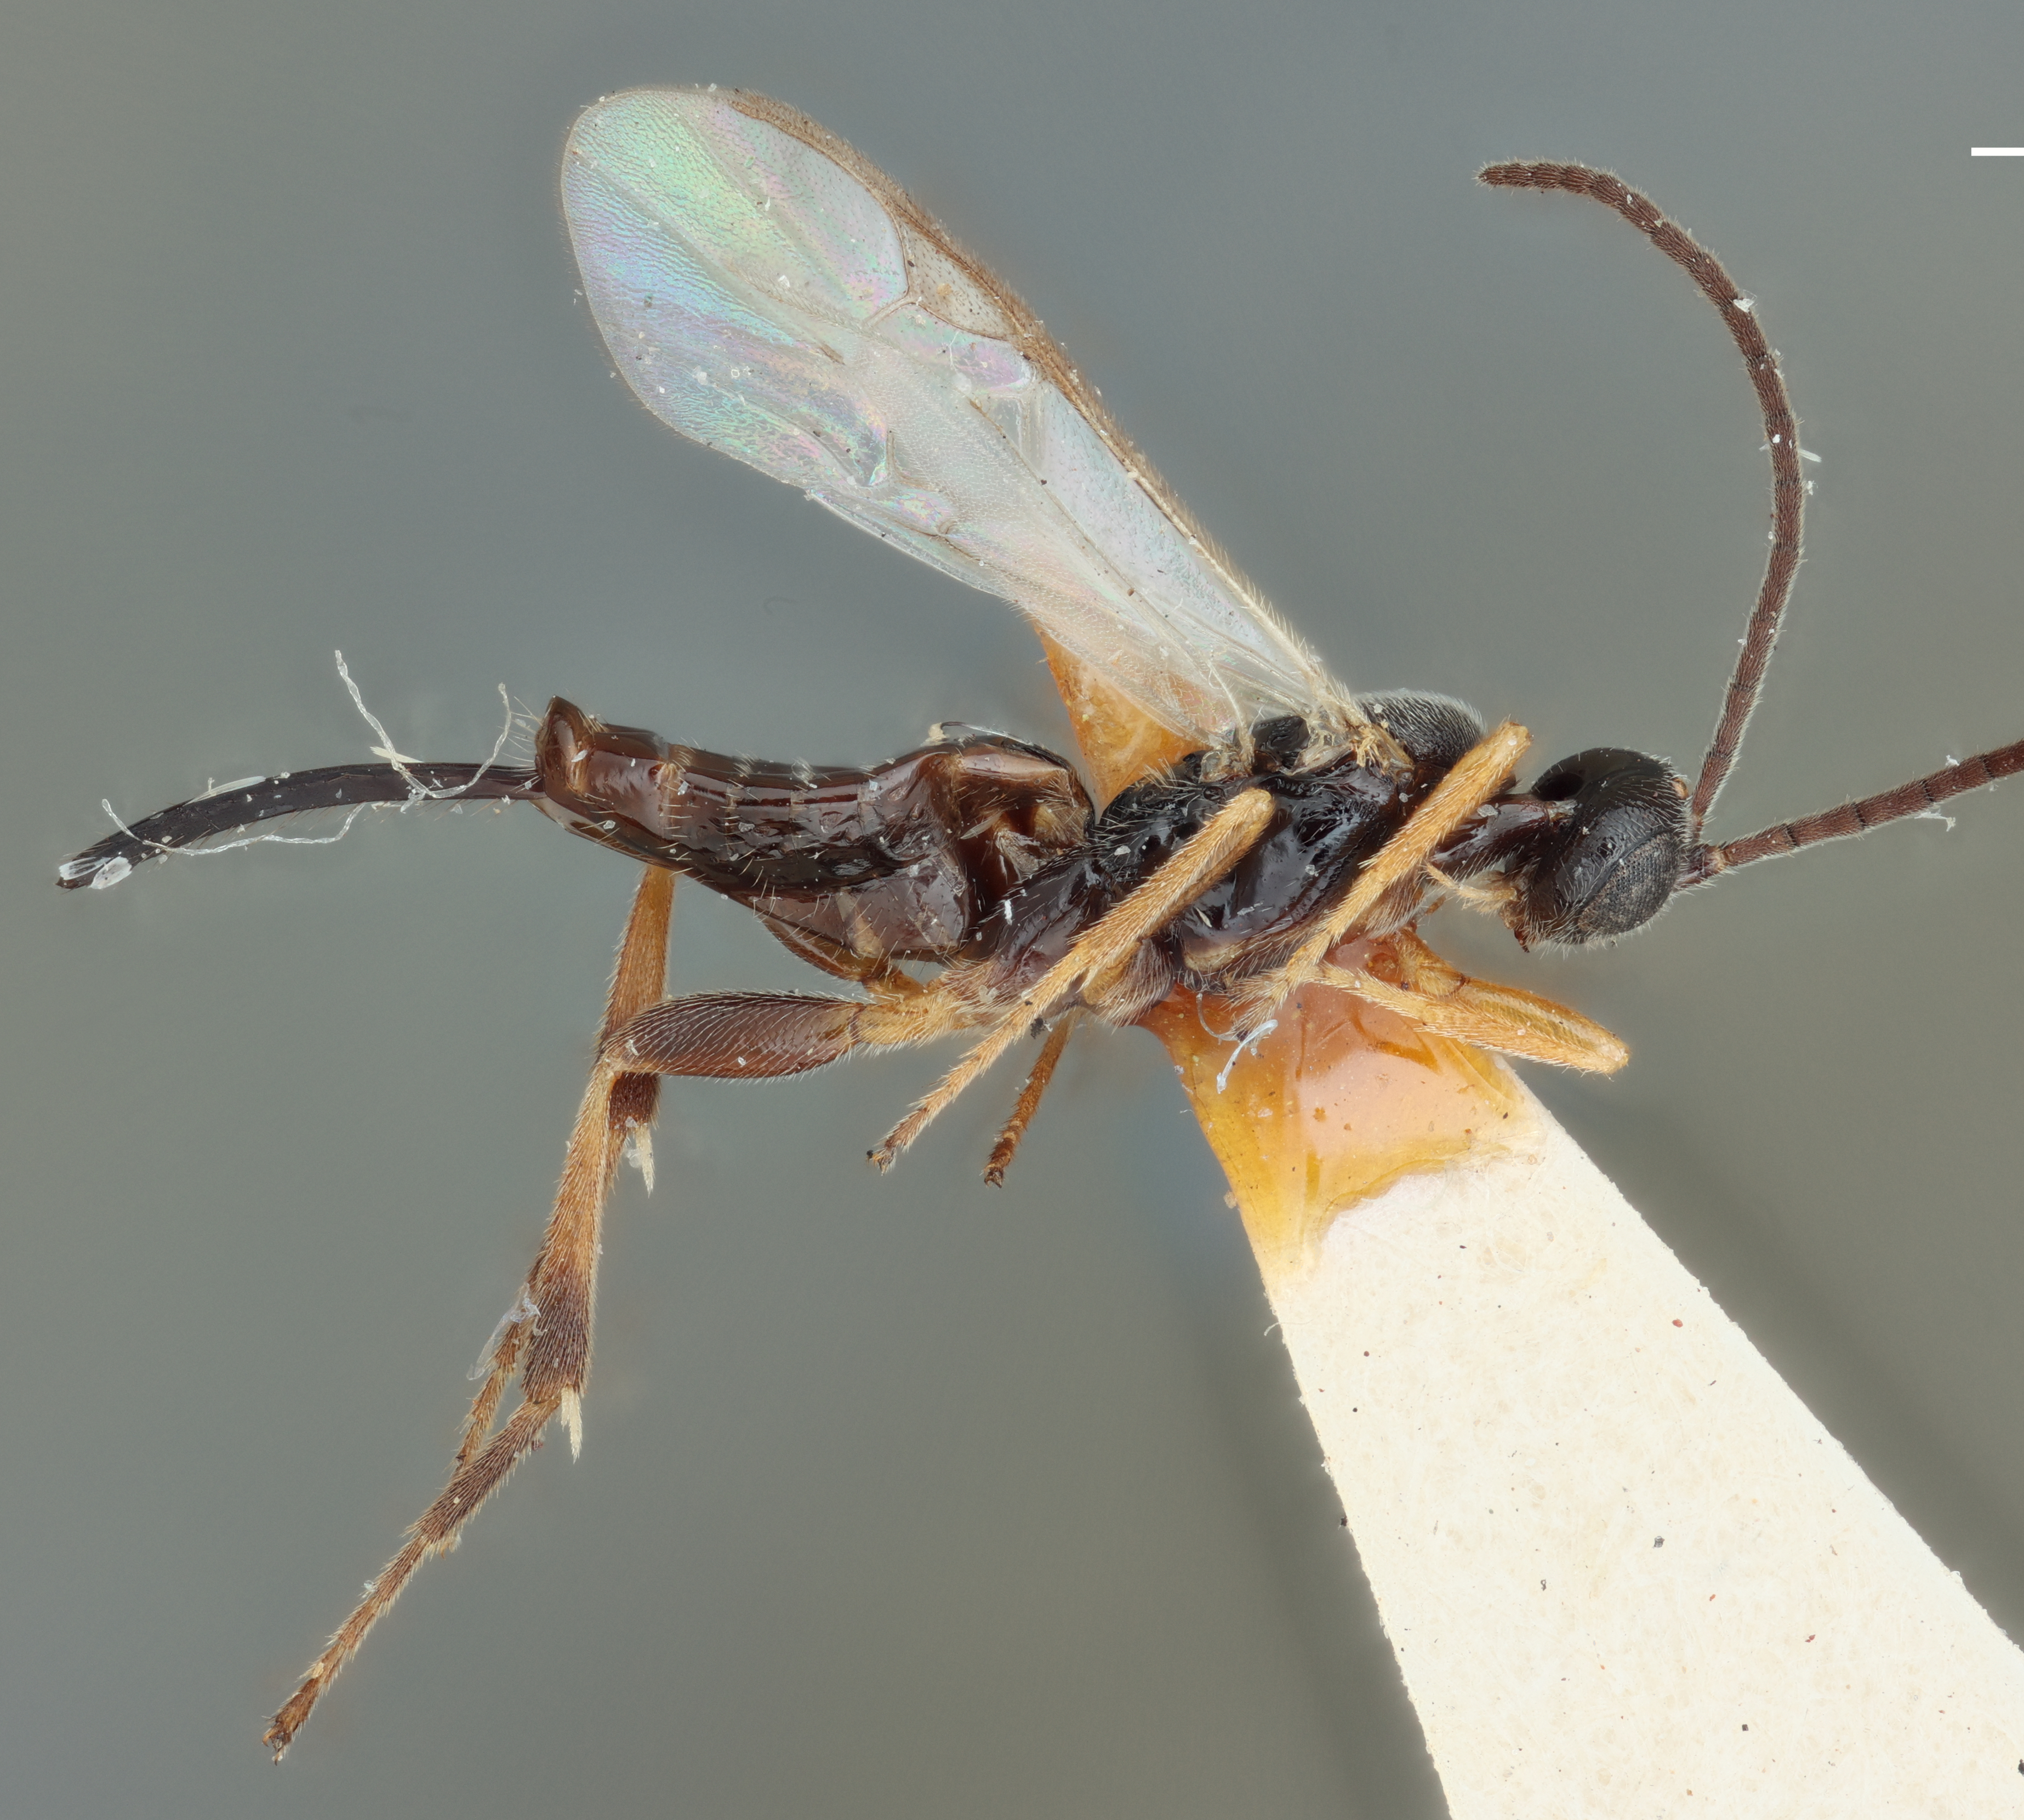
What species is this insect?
Apanteles minator
